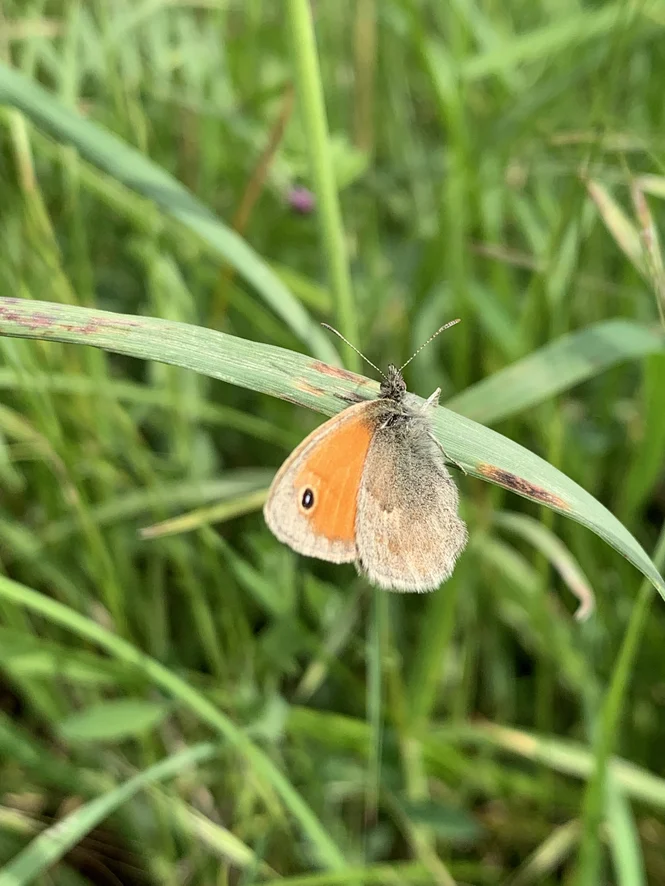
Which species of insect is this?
Coenonympha pamphilus
